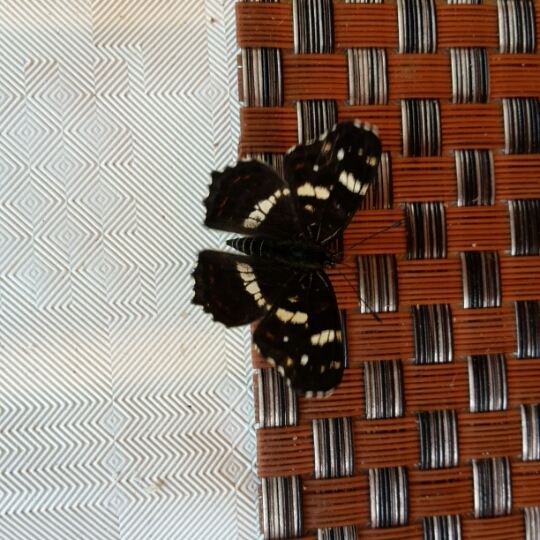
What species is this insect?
Araschnia levana
